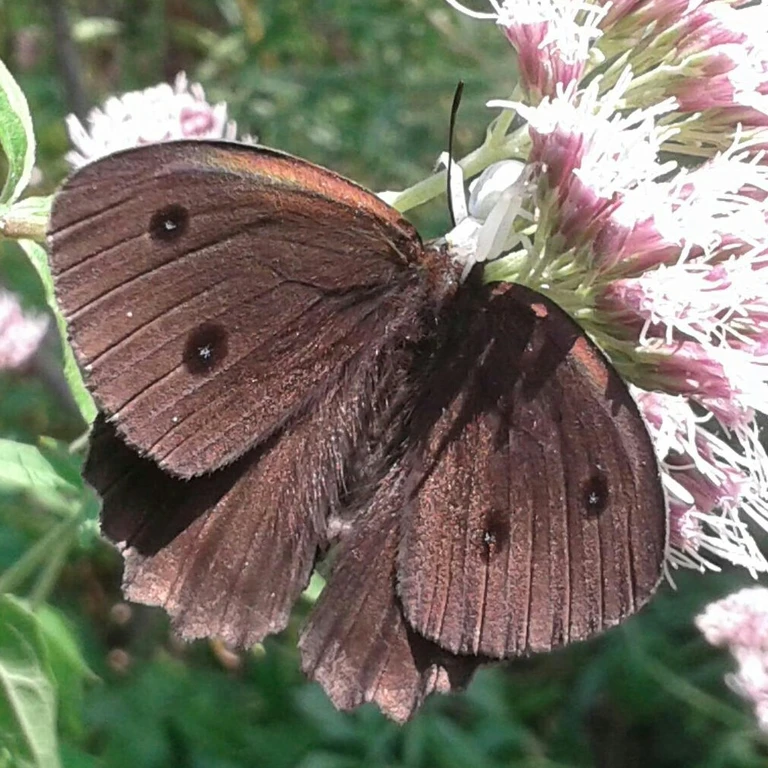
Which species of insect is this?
Minois dryas
